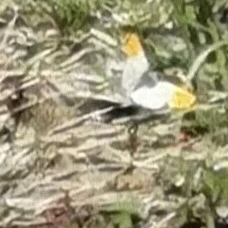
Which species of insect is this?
Anthocharis cardamines
